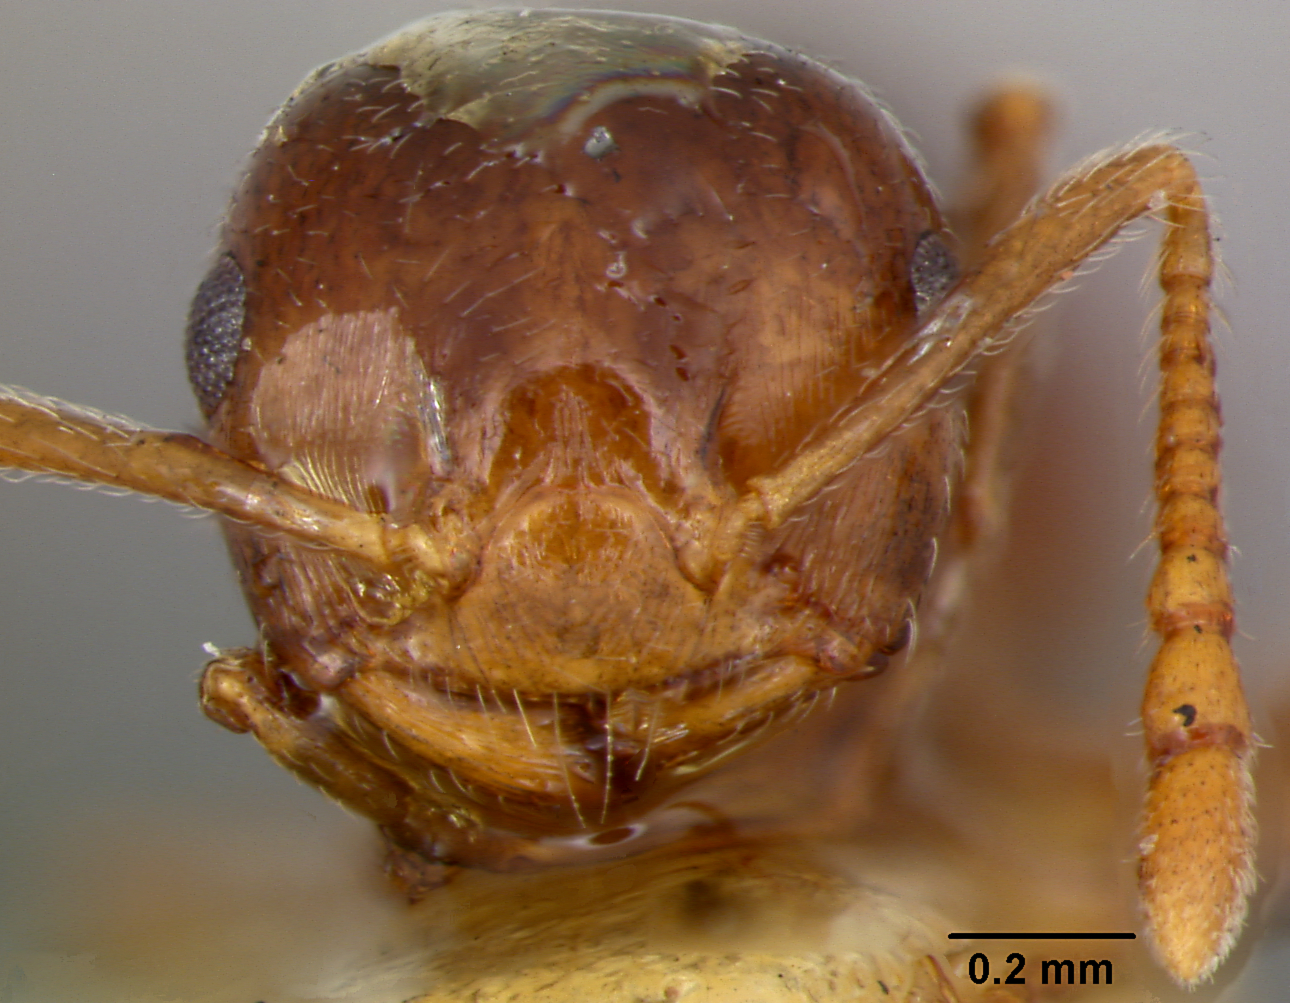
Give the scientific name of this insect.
Crematogaster sanguinea
